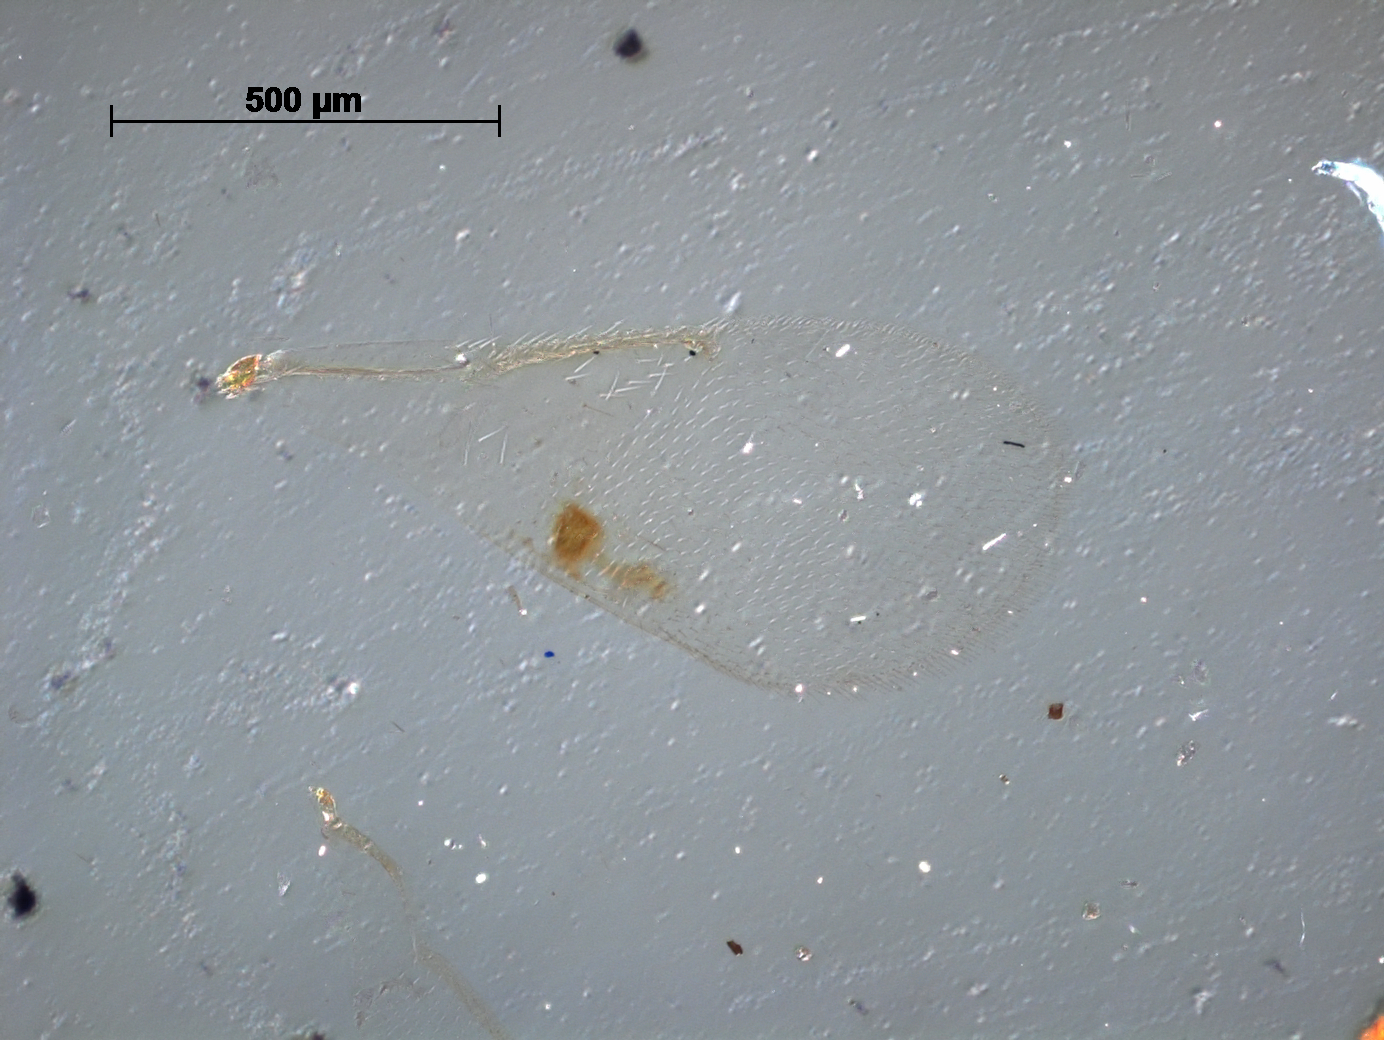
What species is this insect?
Aphelinus japonicus
